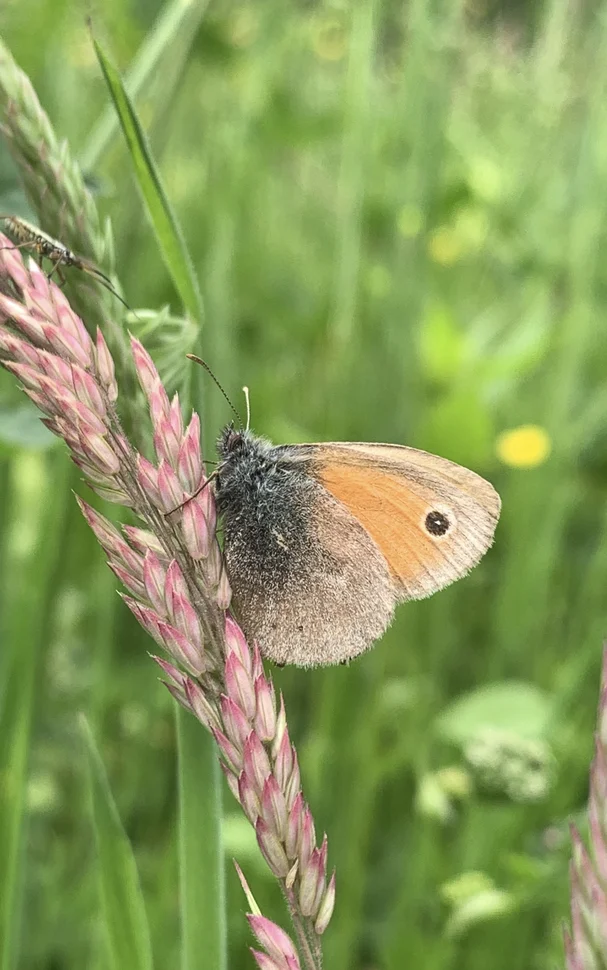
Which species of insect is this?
Coenonympha pamphilus
